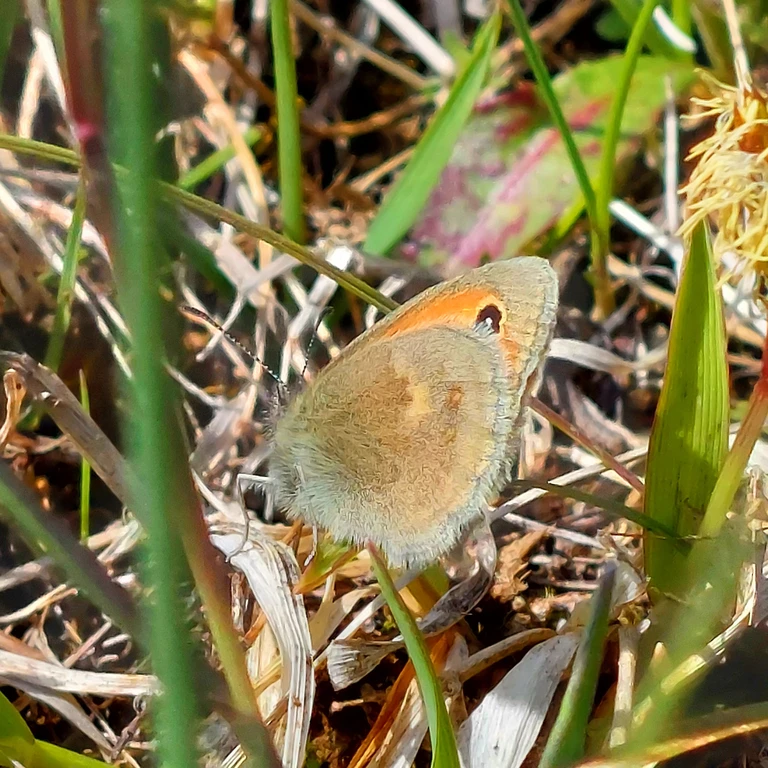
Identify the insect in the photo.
Coenonympha pamphilus
